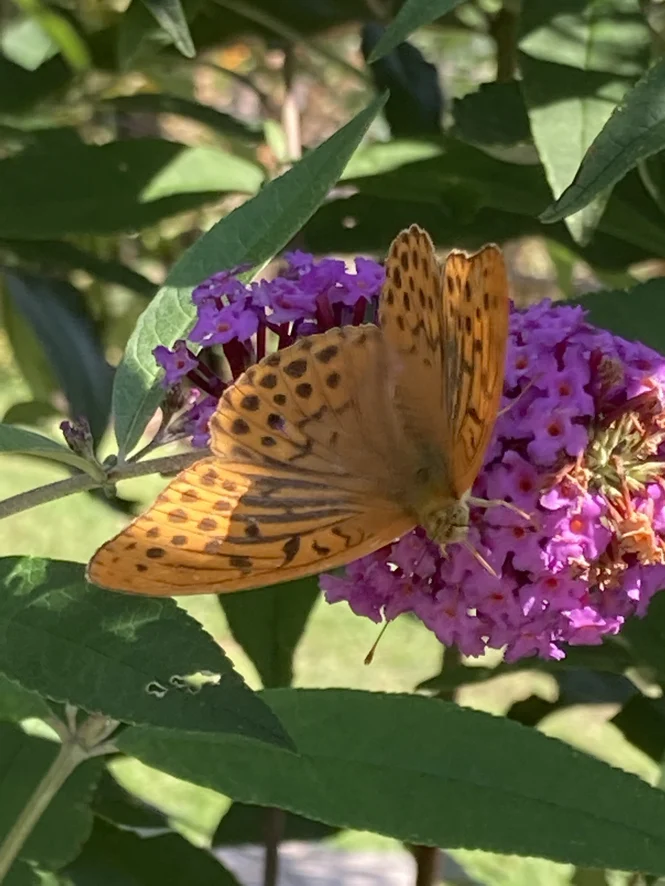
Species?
Argynnis paphia
